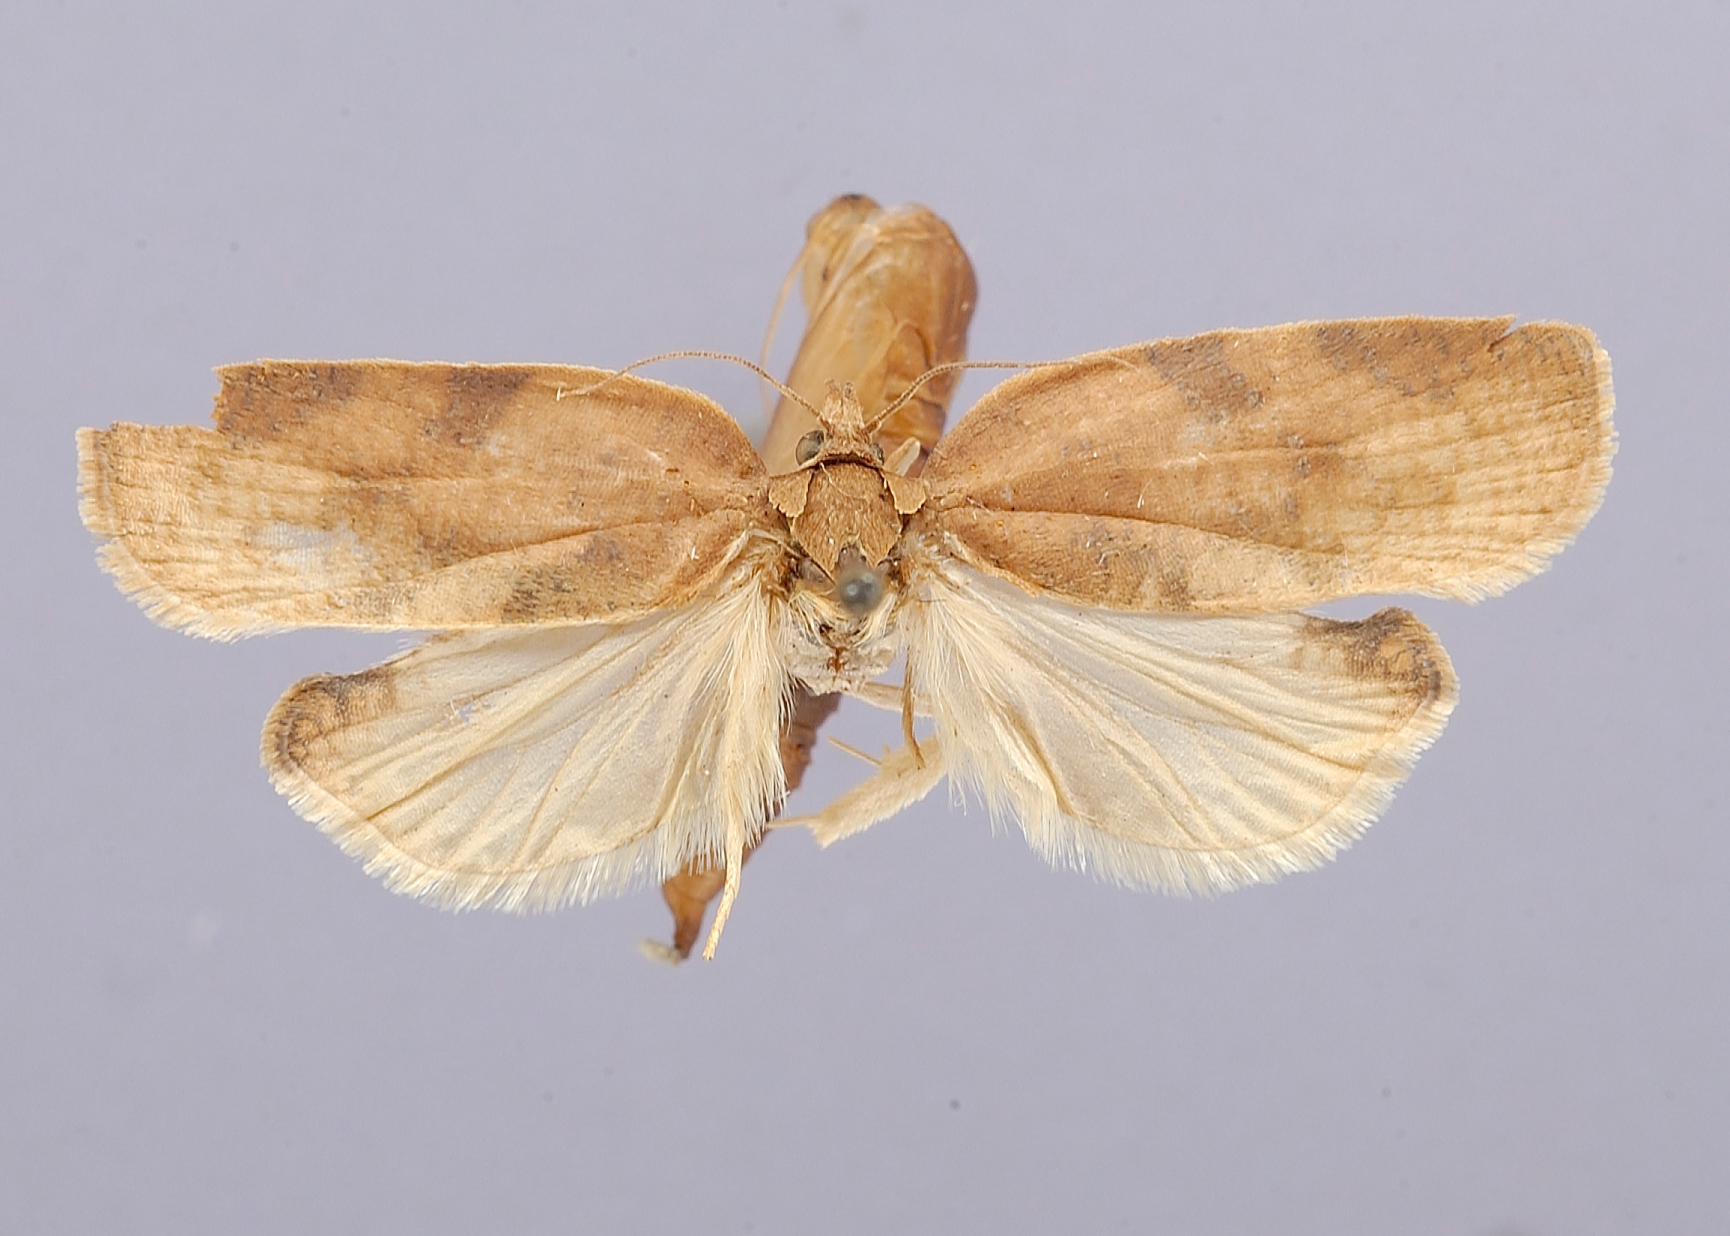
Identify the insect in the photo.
Amorbia emigratella
